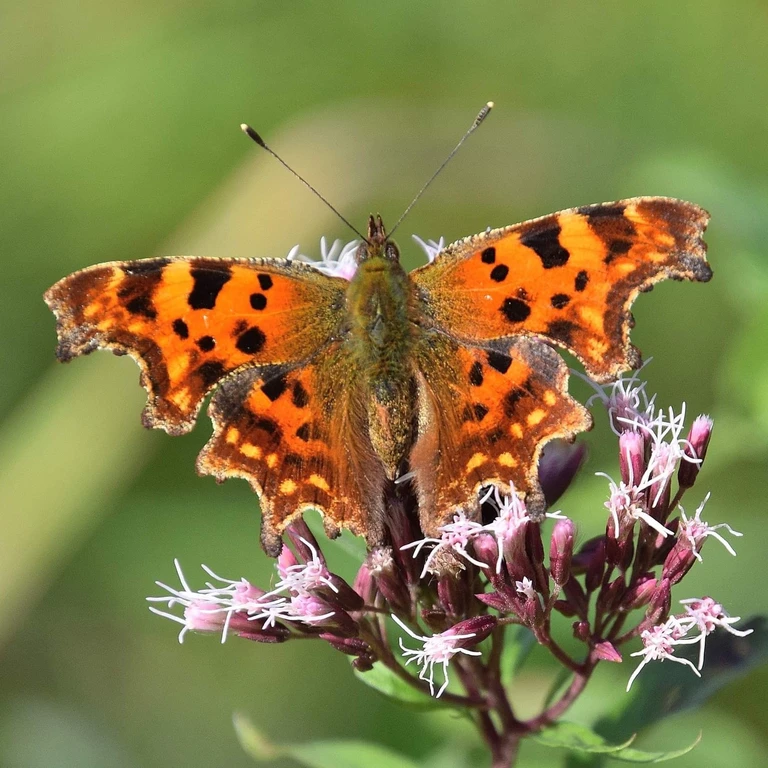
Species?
Polygonia c-album
